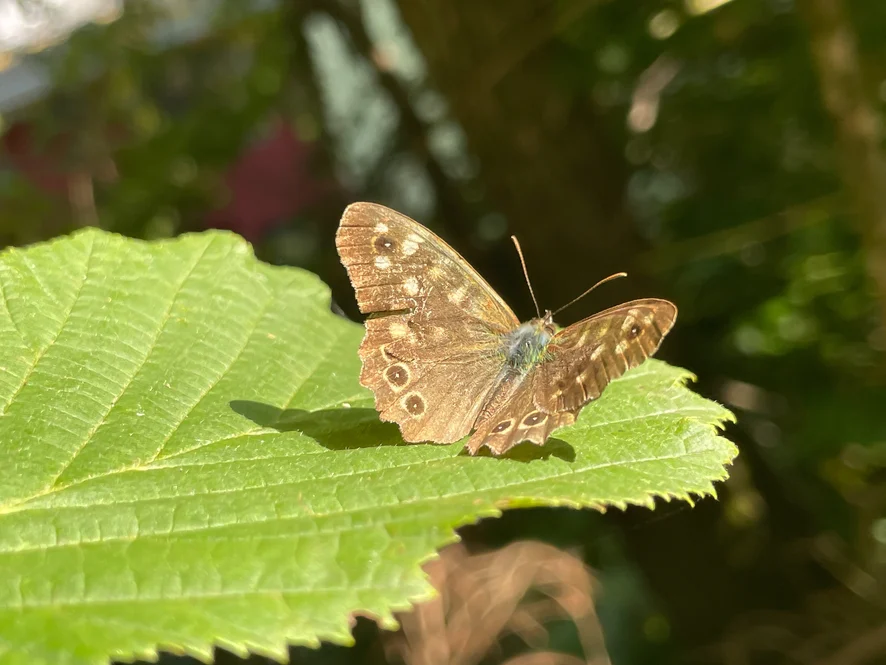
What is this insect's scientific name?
Pararge aegeria
